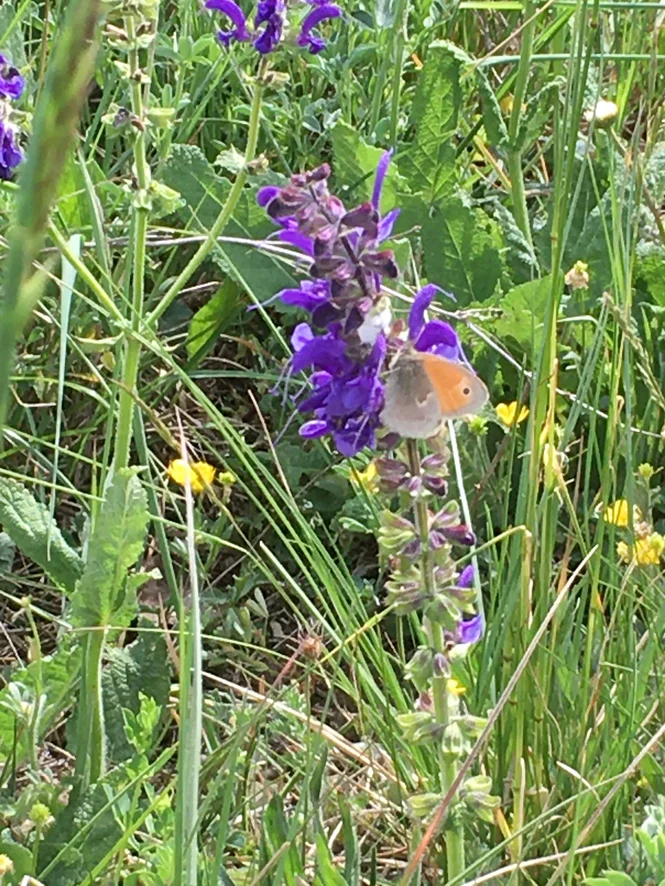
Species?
Coenonympha pamphilus
